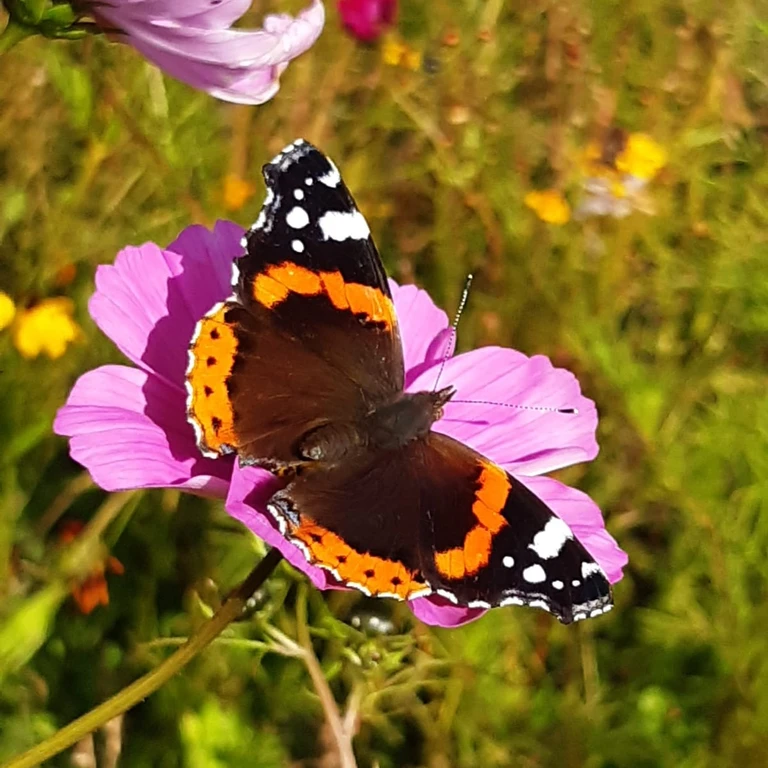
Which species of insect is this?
Vanessa atalanta
